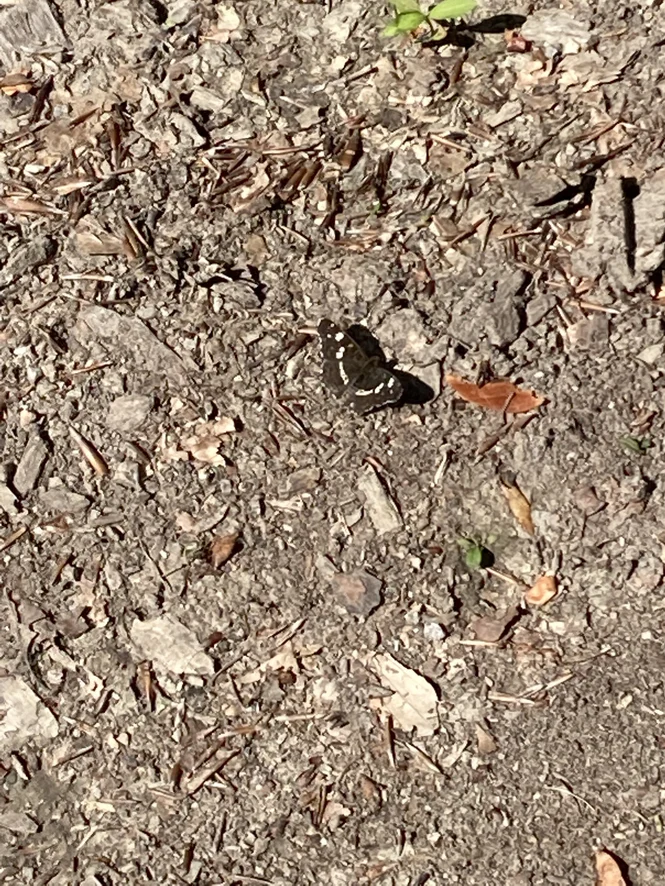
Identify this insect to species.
Araschnia levana
